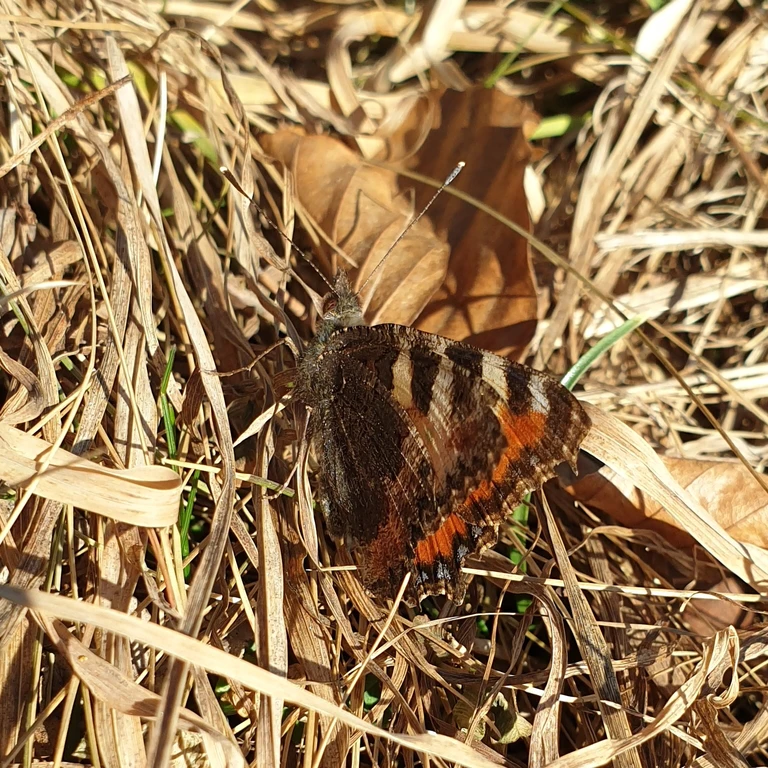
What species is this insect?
Aglais urticae
